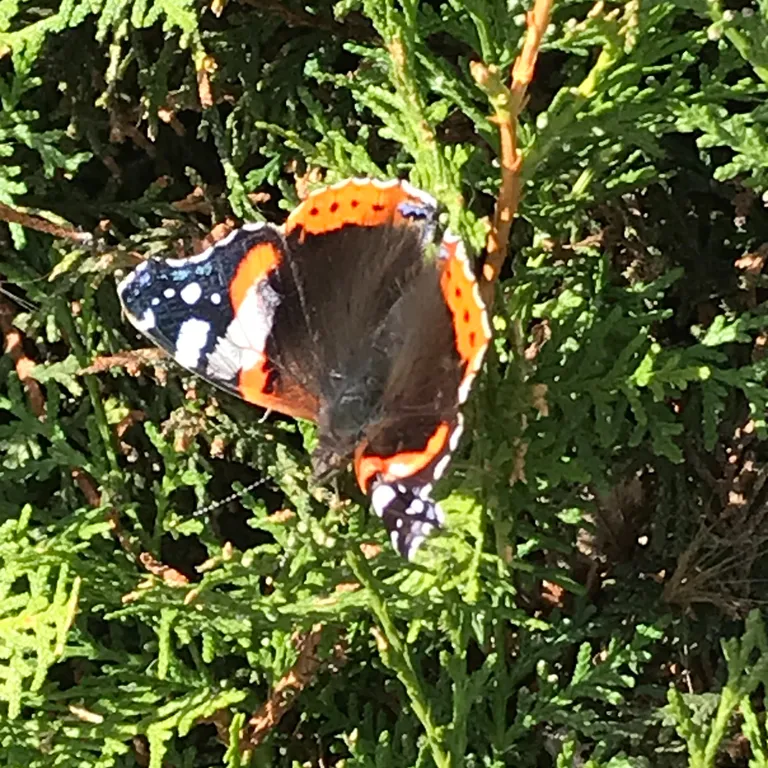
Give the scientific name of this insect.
Vanessa atalanta
